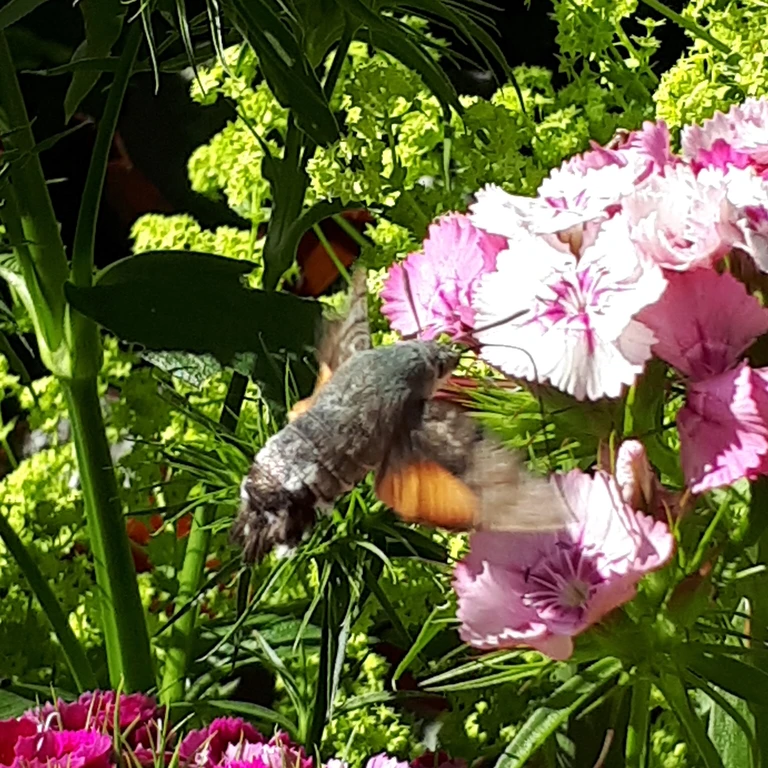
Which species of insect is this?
Macroglossum stellatarum
